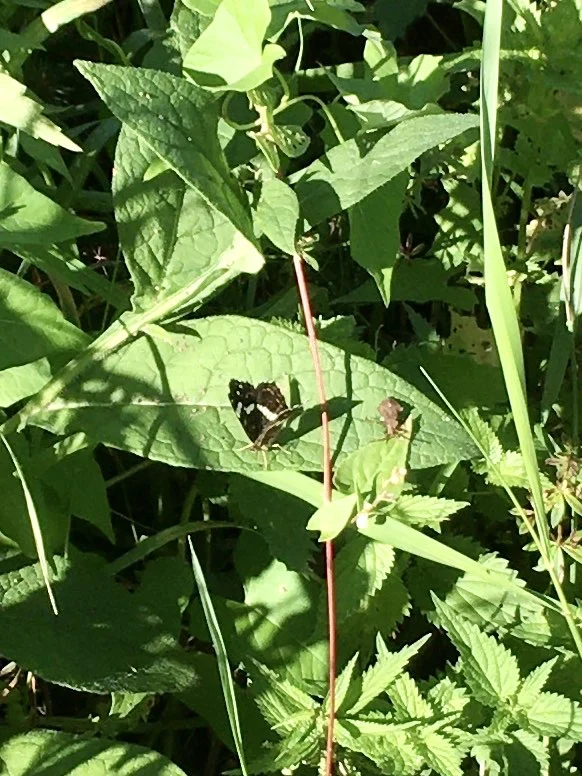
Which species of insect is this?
Araschnia levana
